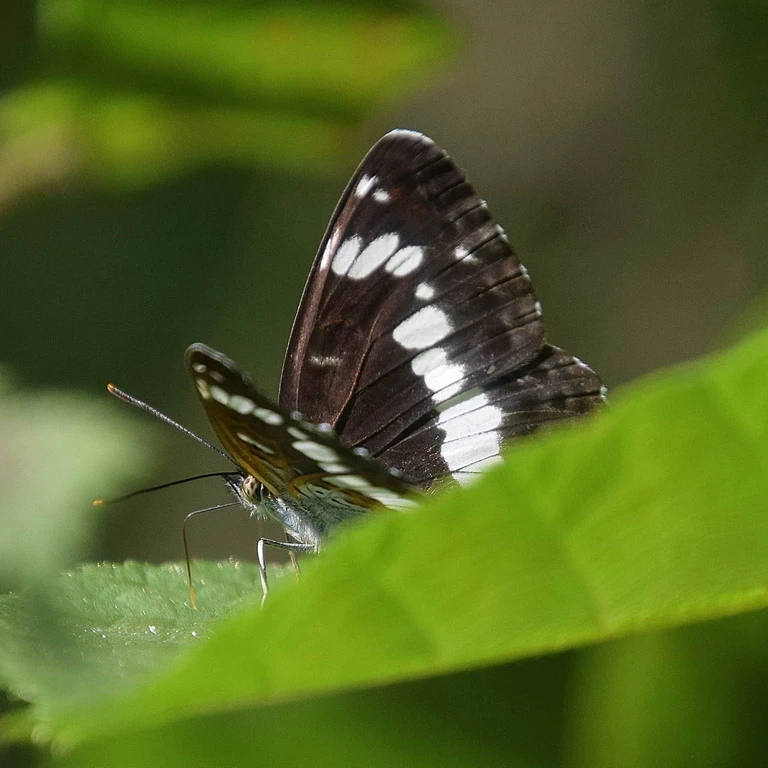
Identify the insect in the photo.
Limenitis camilla (also Ladoga camilla)
